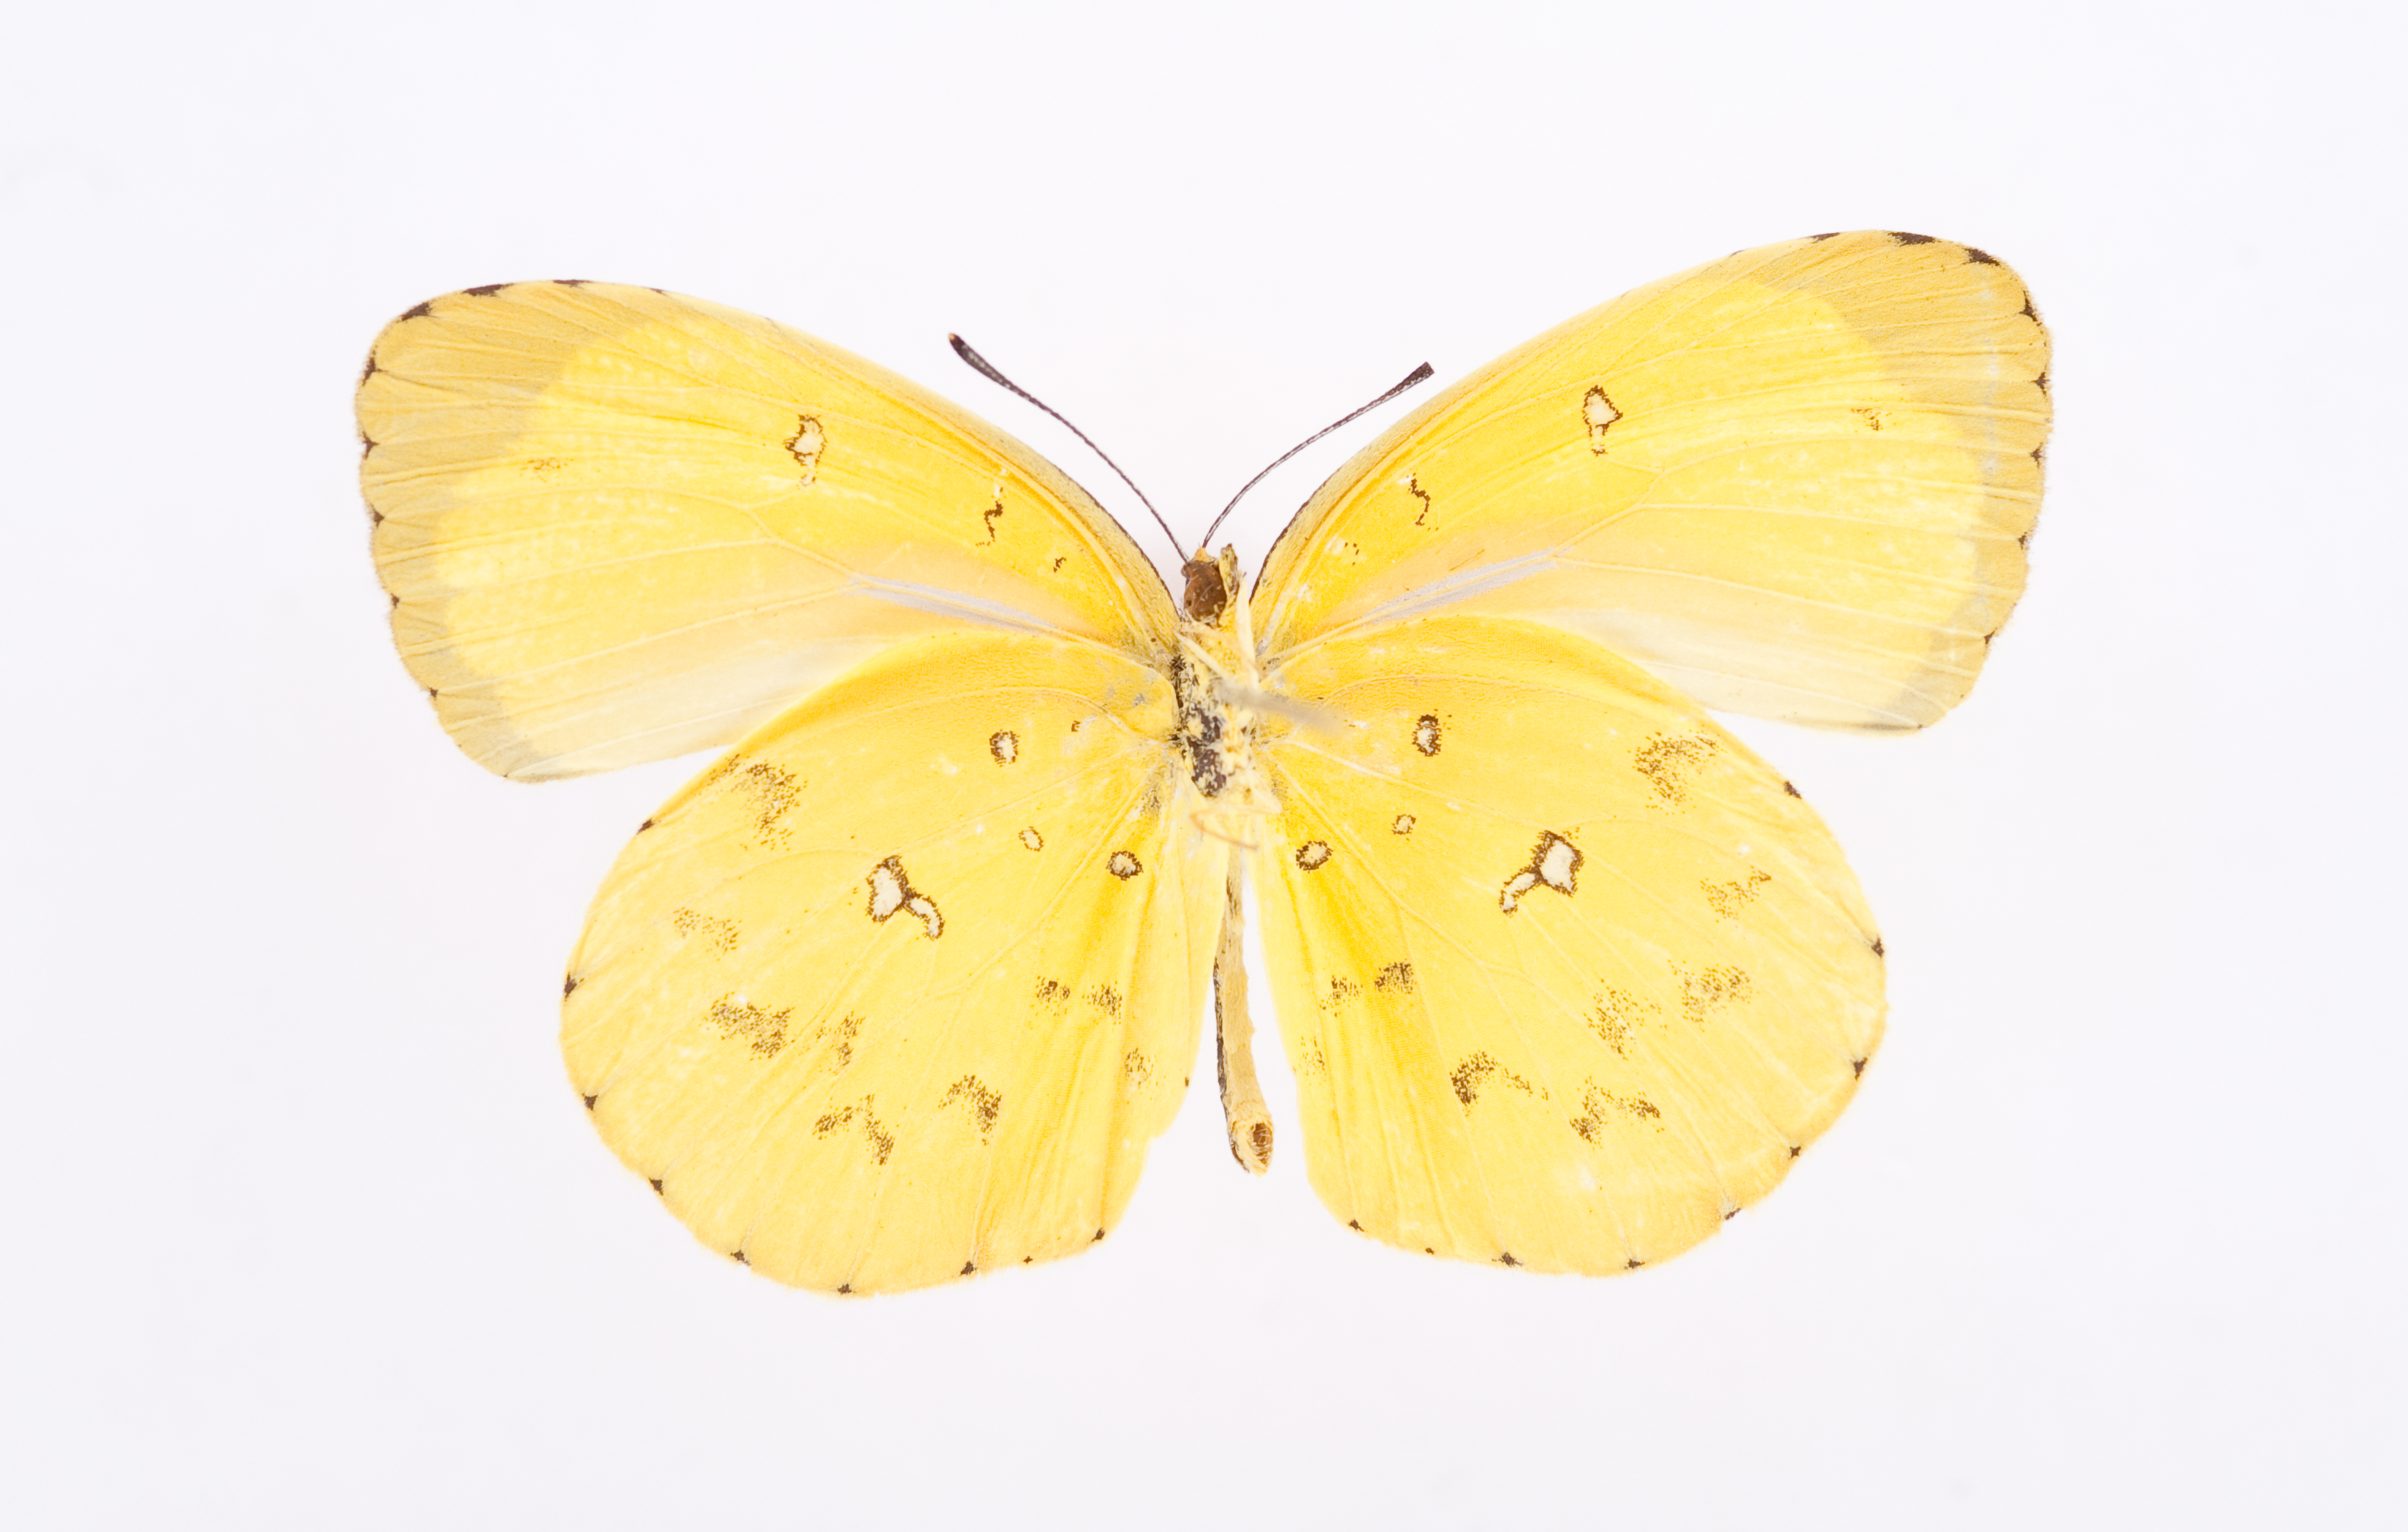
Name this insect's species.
Eurema floricola
